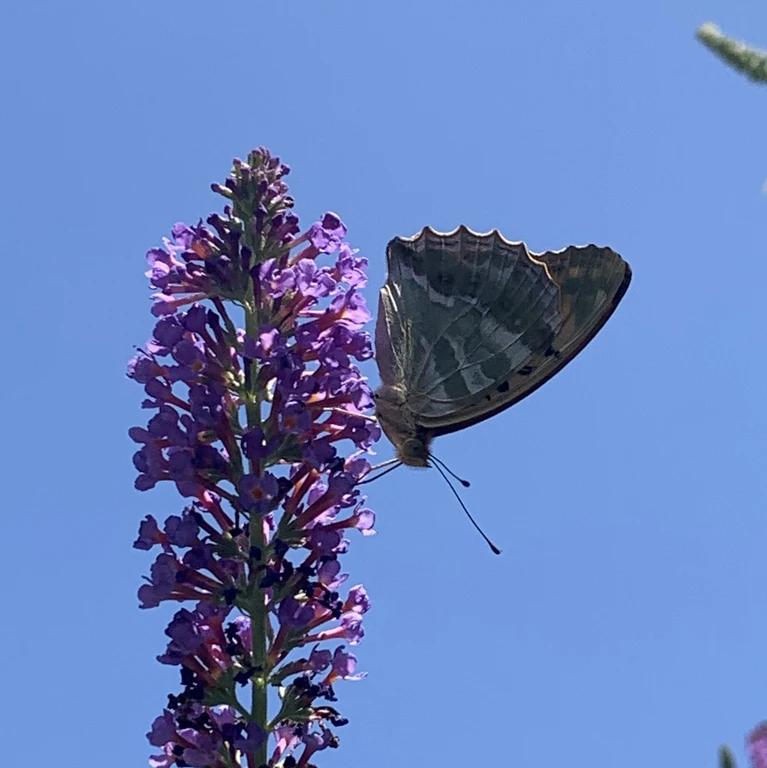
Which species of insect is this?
Argynnis paphia
